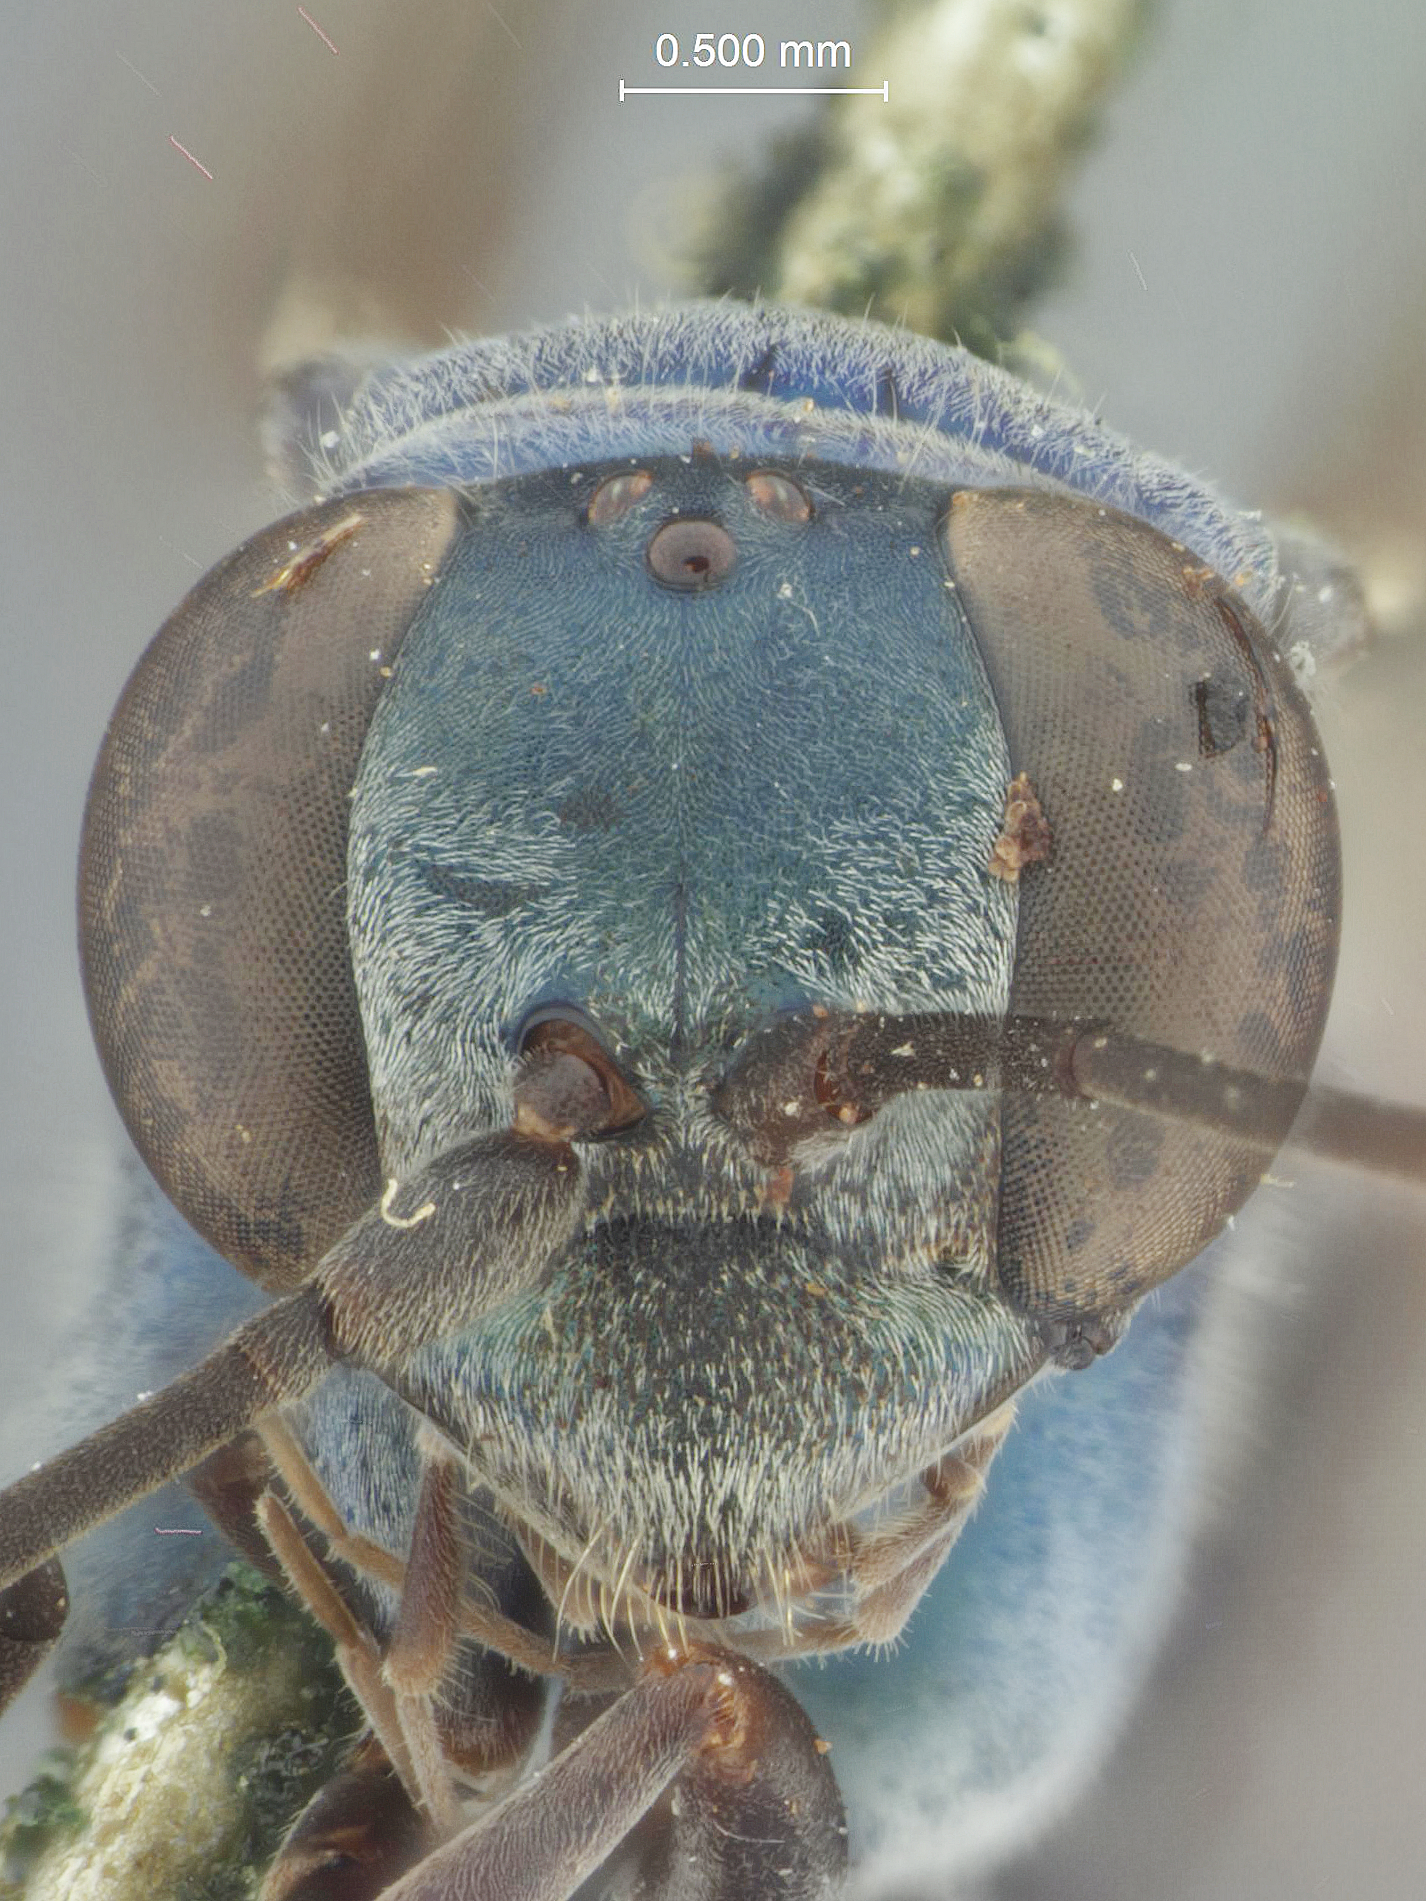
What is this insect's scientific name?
Pseudagenia rohweri
